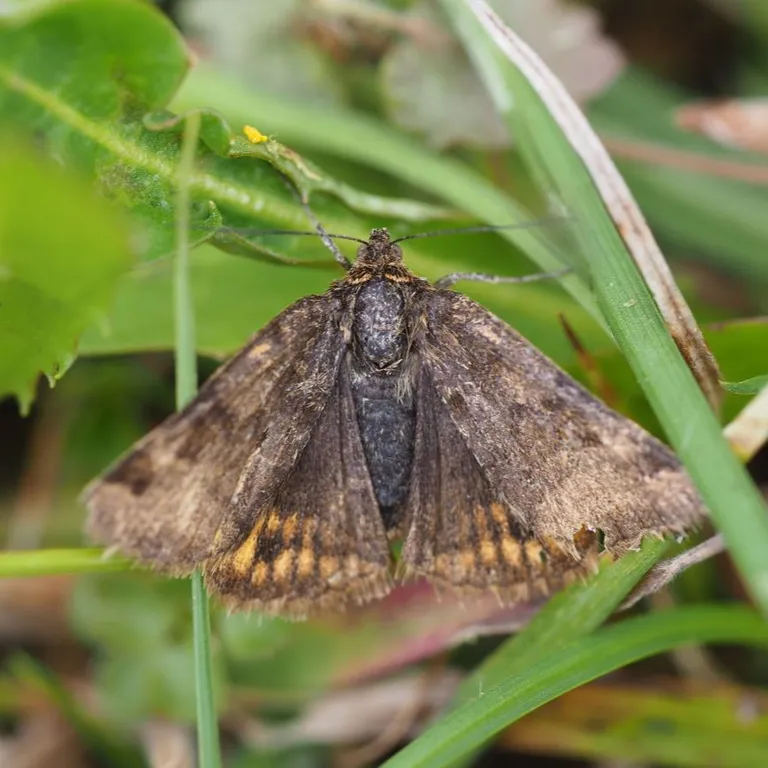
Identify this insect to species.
Euclidia glyphica
